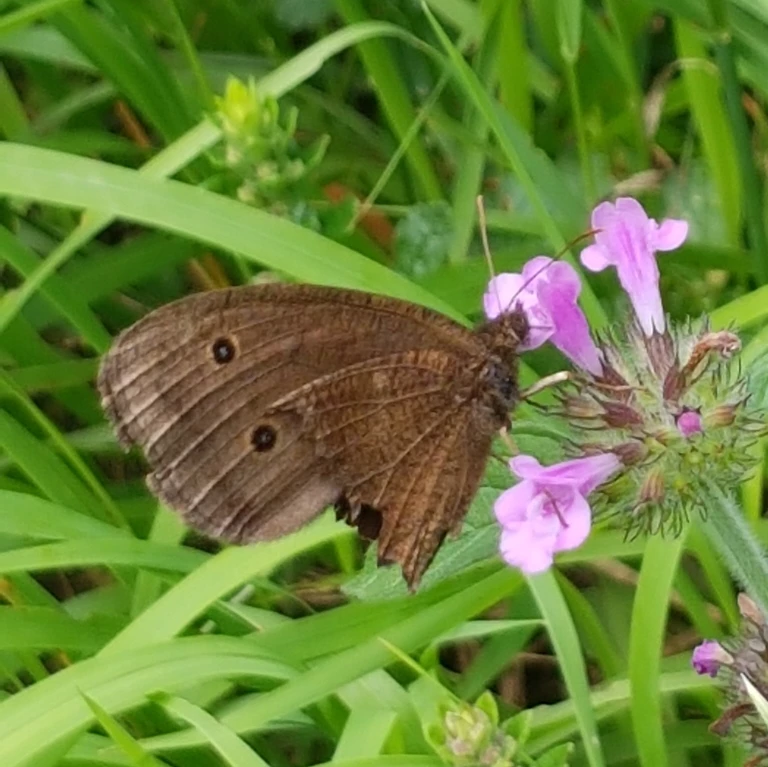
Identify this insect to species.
Minois dryas
